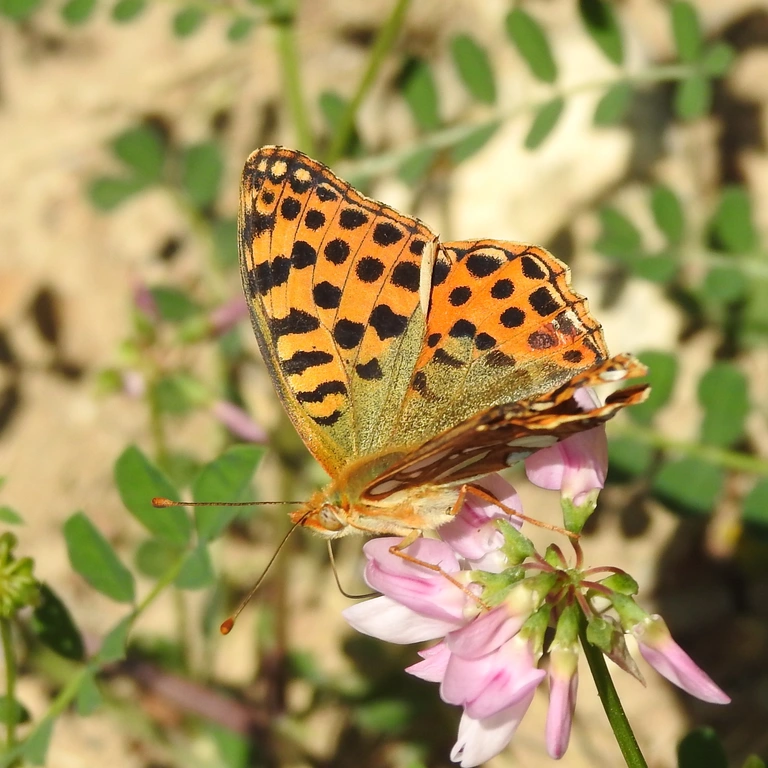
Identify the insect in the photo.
Issoria lathonia
